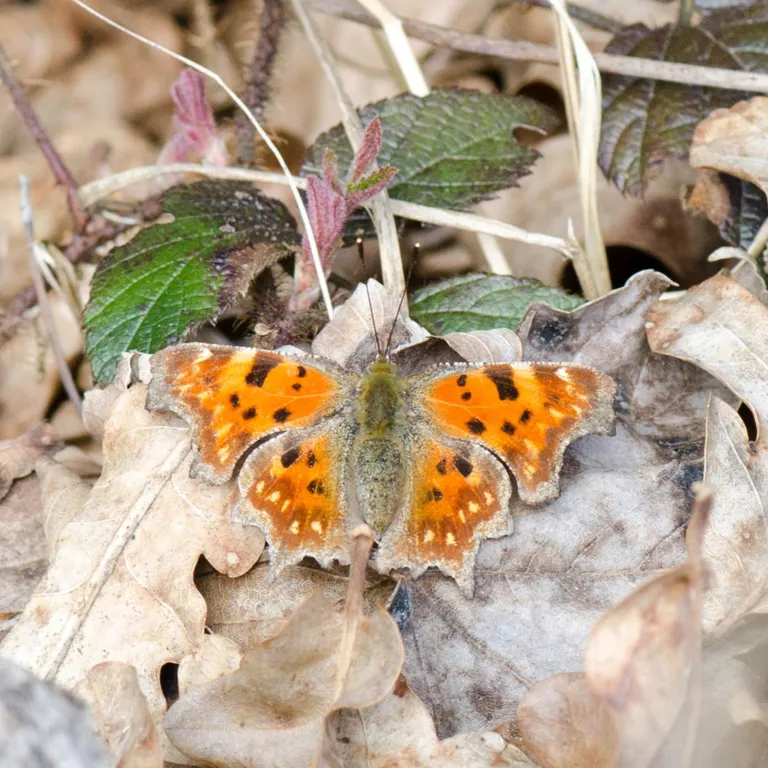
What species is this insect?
Polygonia c-album
